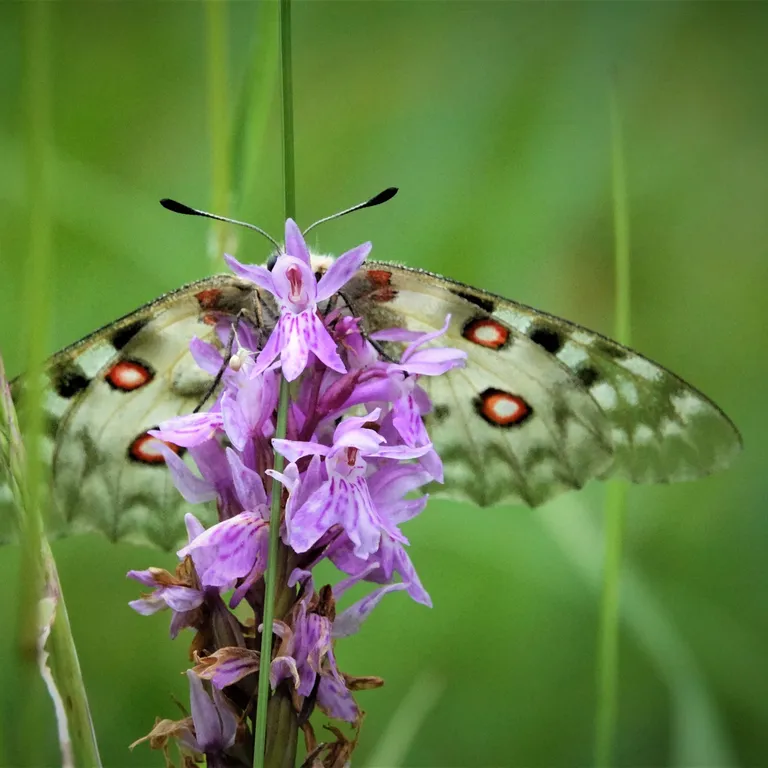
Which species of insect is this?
Parnassius apollo
